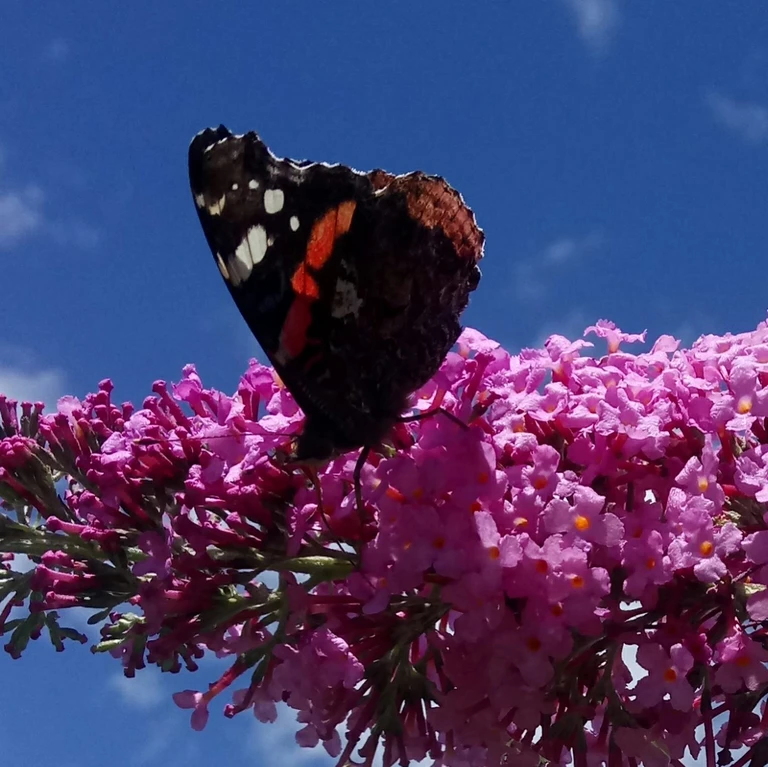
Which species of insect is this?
Vanessa atalanta
